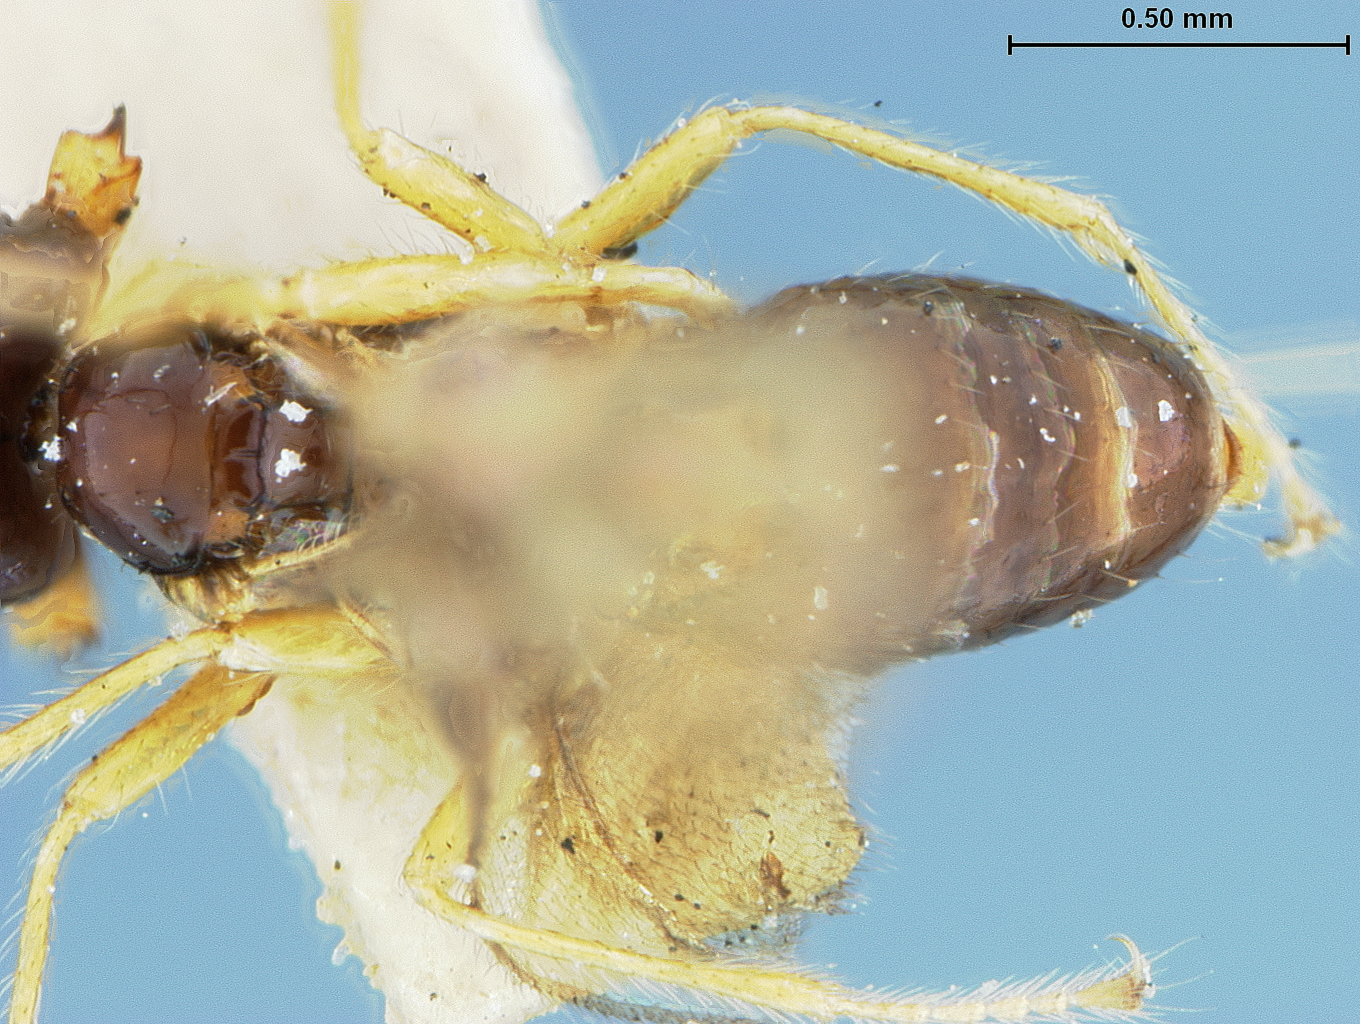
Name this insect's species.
Aphaereta oscinidis
